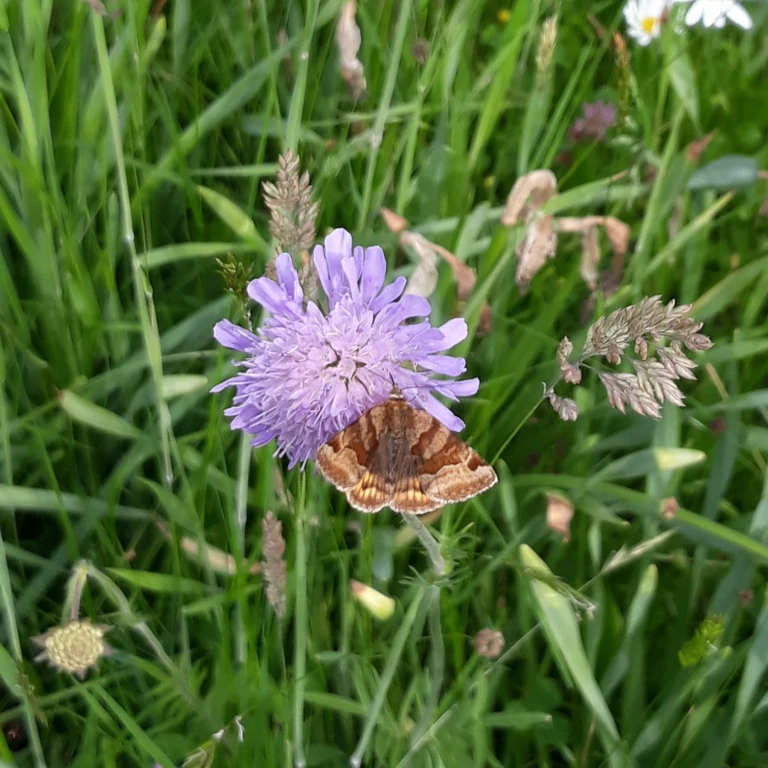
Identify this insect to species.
Euclidia glyphica
